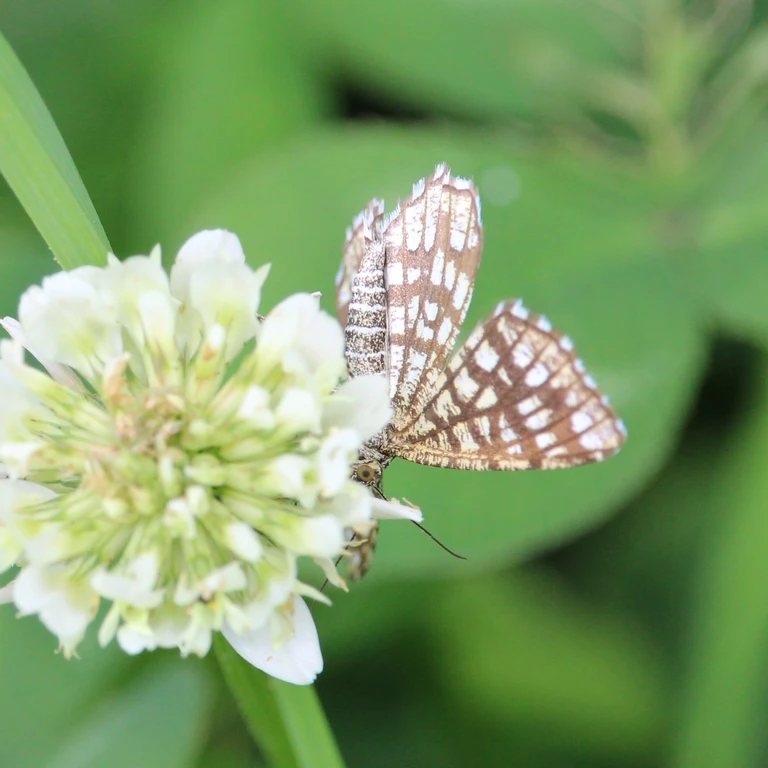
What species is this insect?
Chiasmia clathrata
